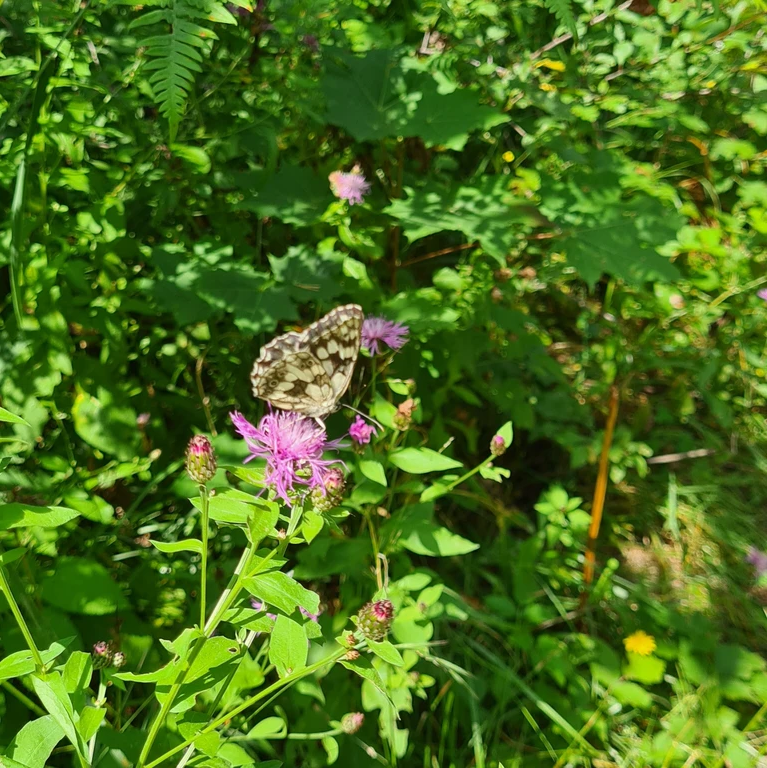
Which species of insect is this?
Melanargia galathea
